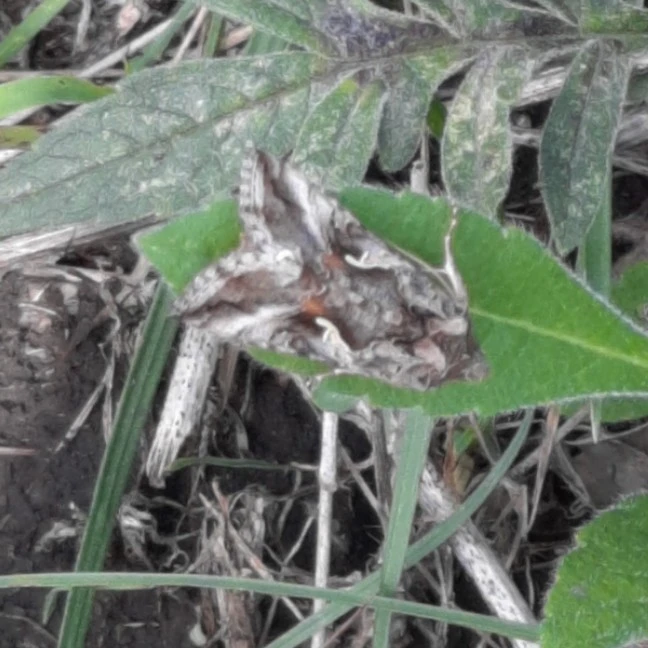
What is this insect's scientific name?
Autographa gamma
